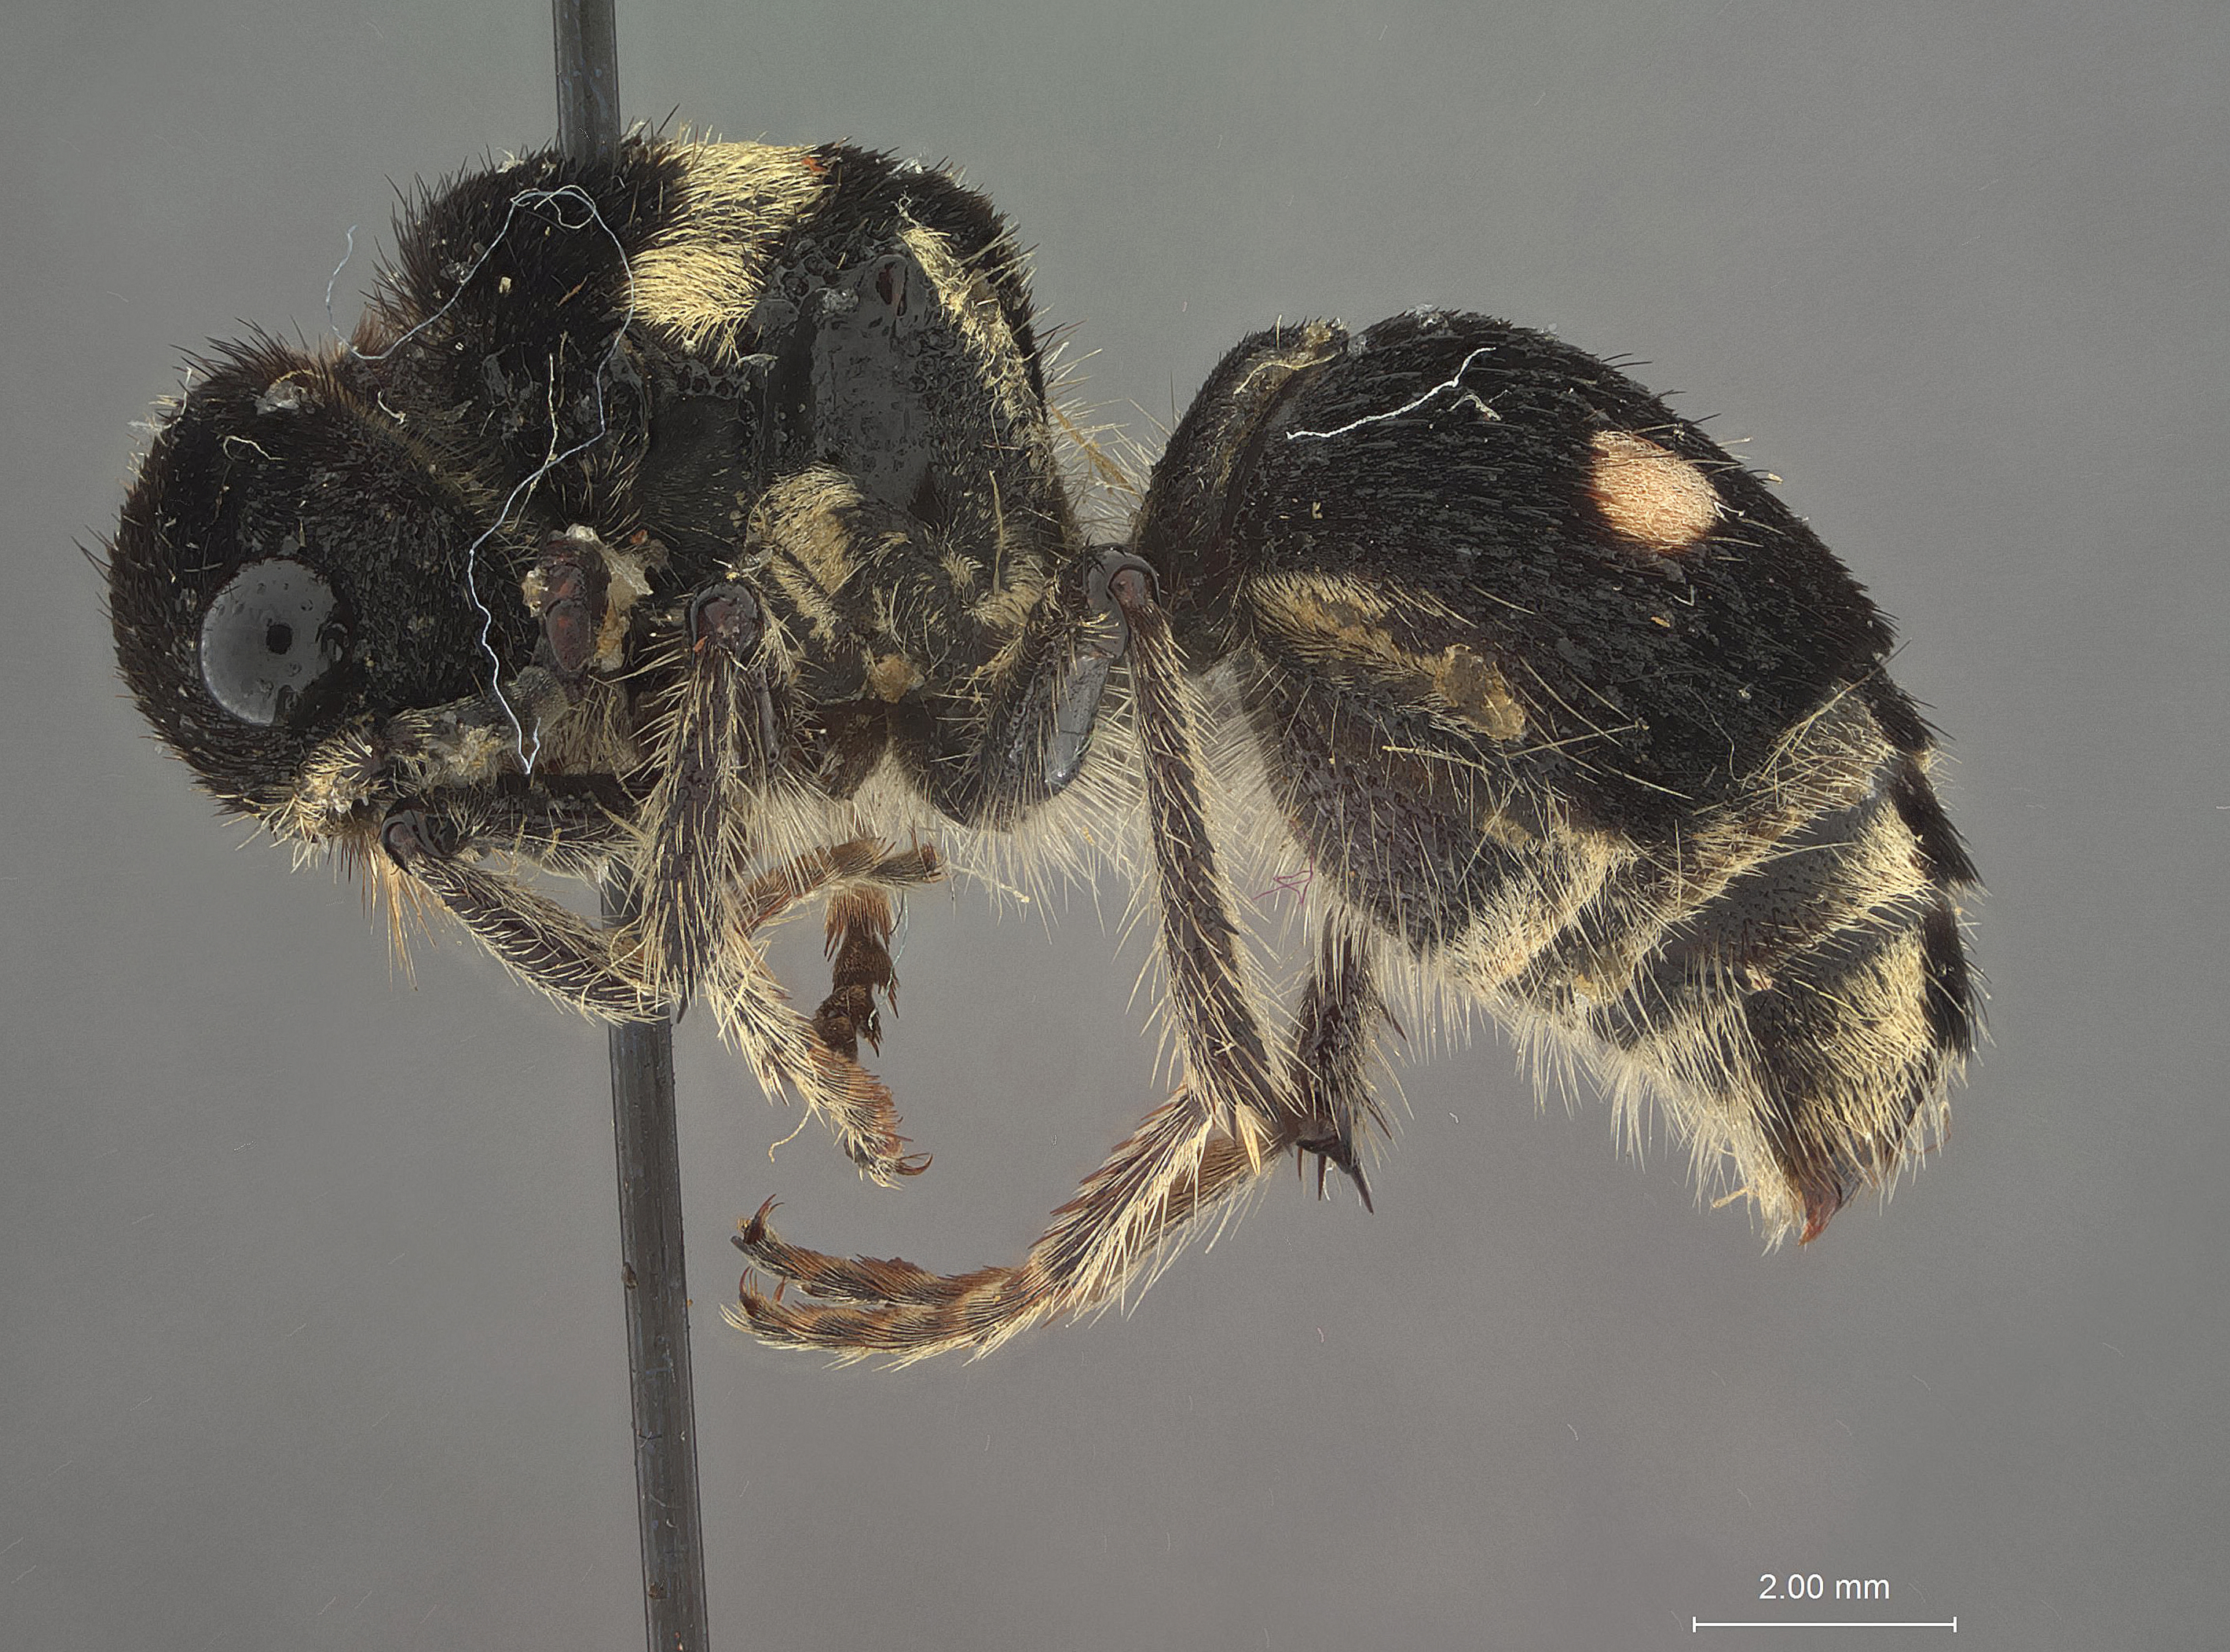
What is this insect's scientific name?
Hoplomutilla panamensis
